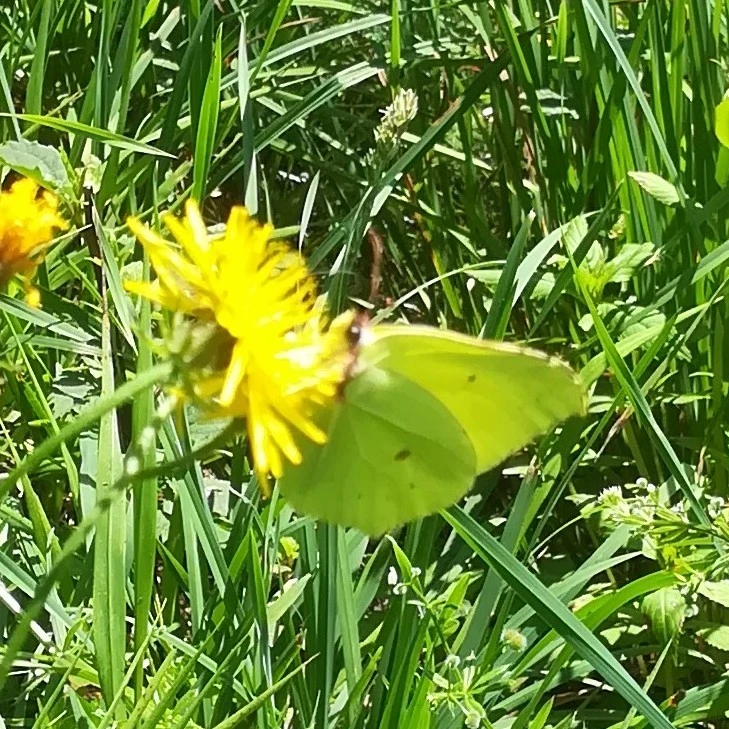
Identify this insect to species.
Gonepteryx rhamni
